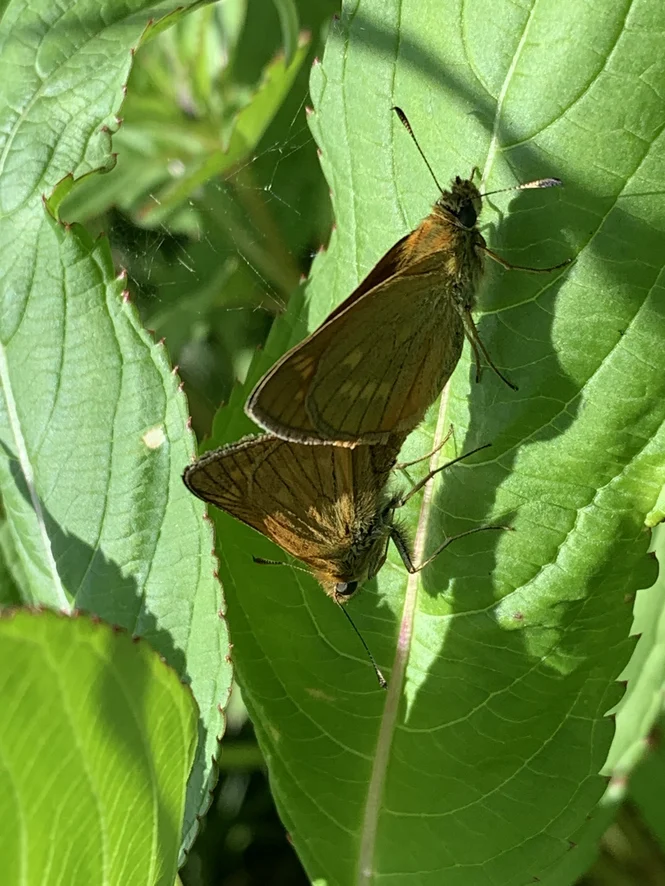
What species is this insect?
Ochlodes sylvanus (also Ochlodes venata)
